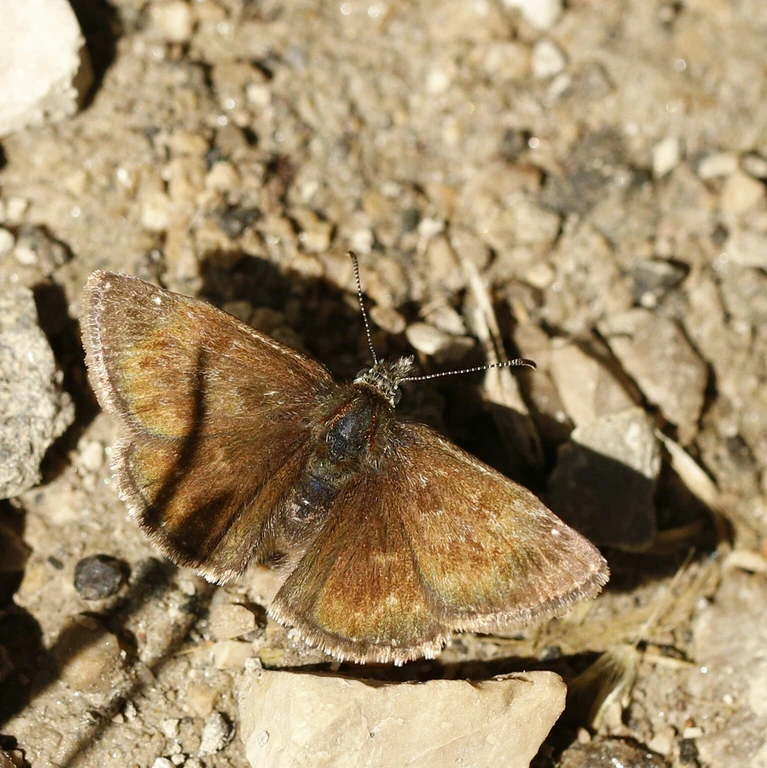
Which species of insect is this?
Erynnis tages
